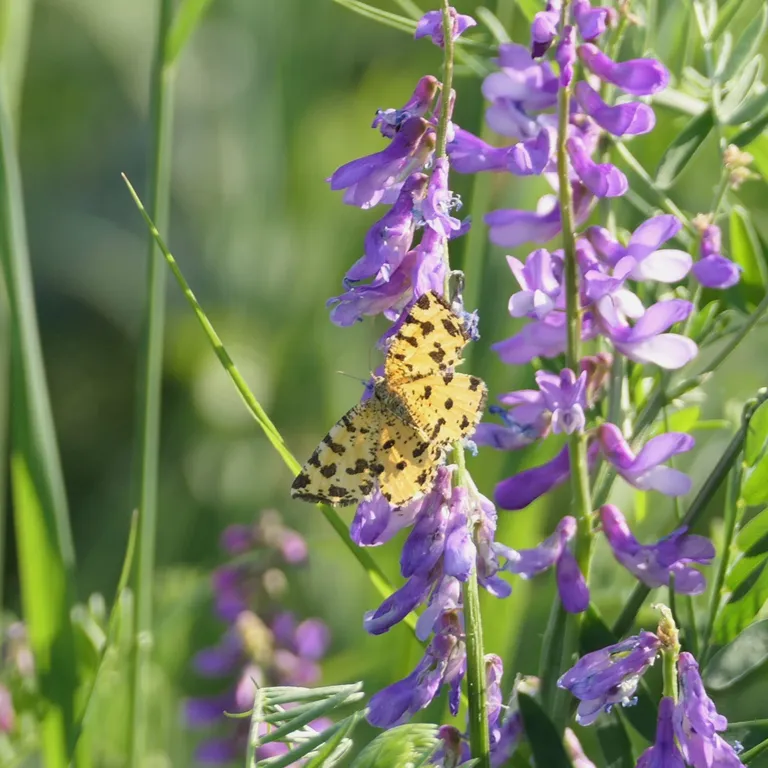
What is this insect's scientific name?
Pseudopanthera macularia
